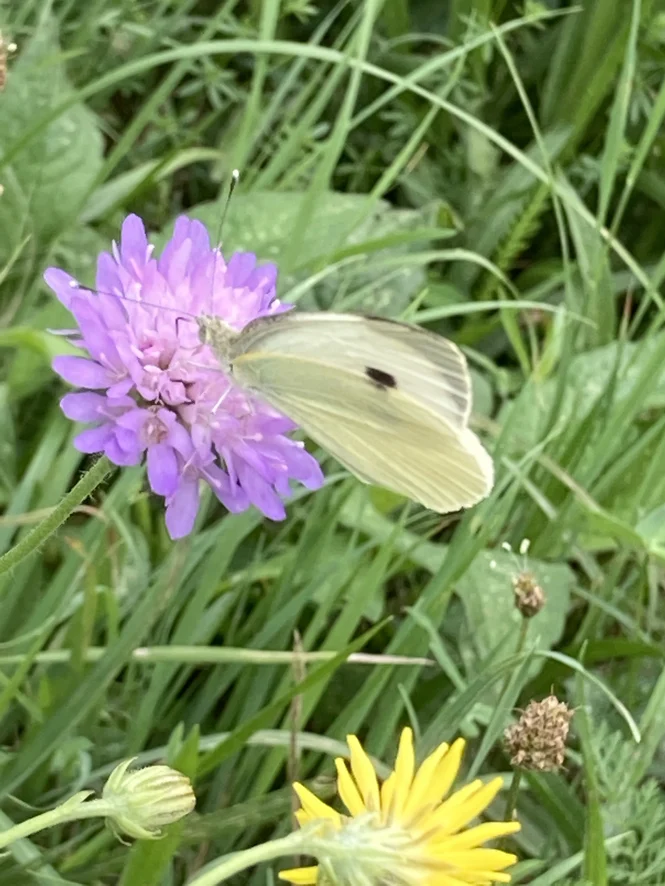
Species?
Pieris brassicae
